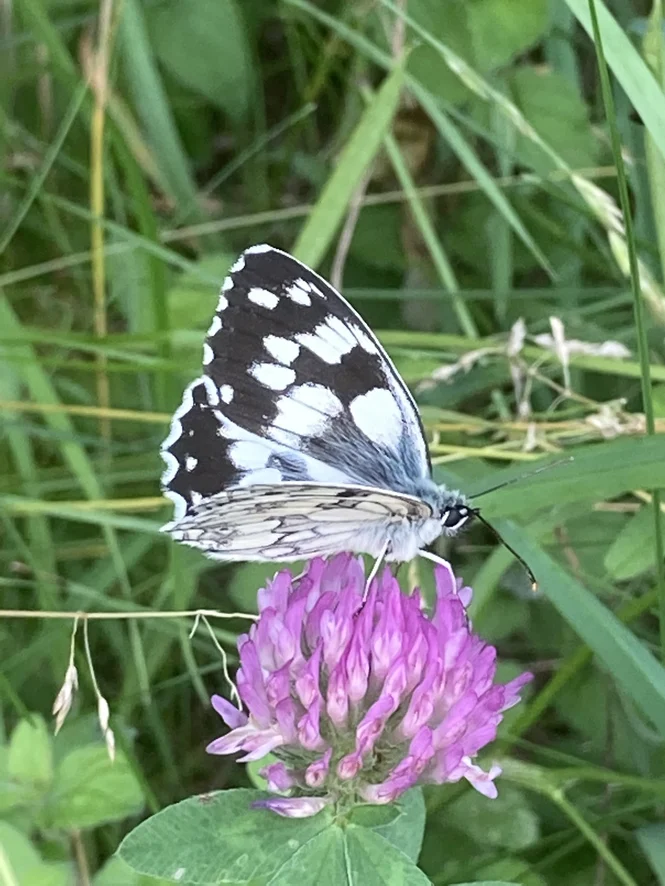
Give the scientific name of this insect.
Melanargia galathea
